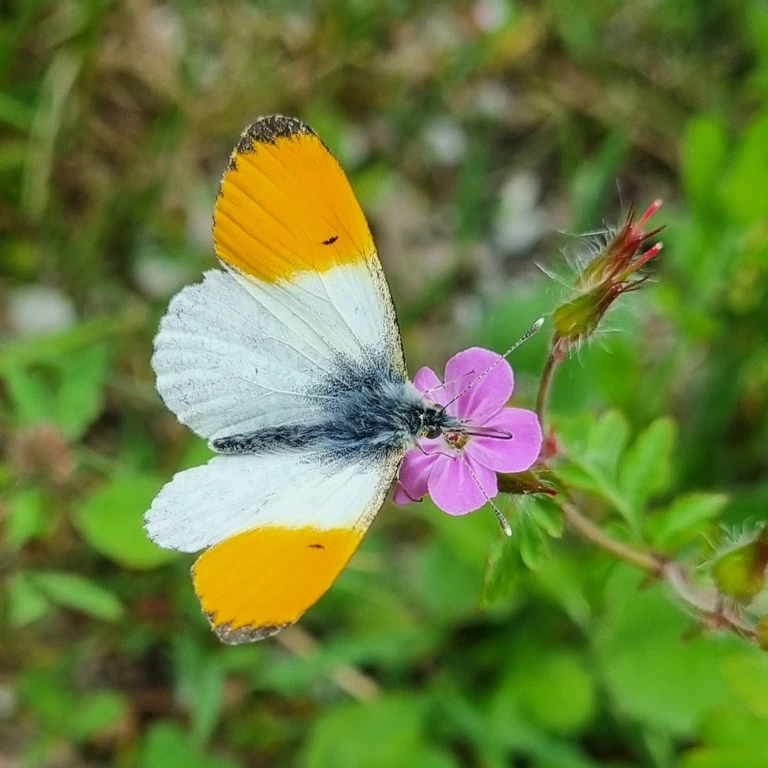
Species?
Anthocharis cardamines
